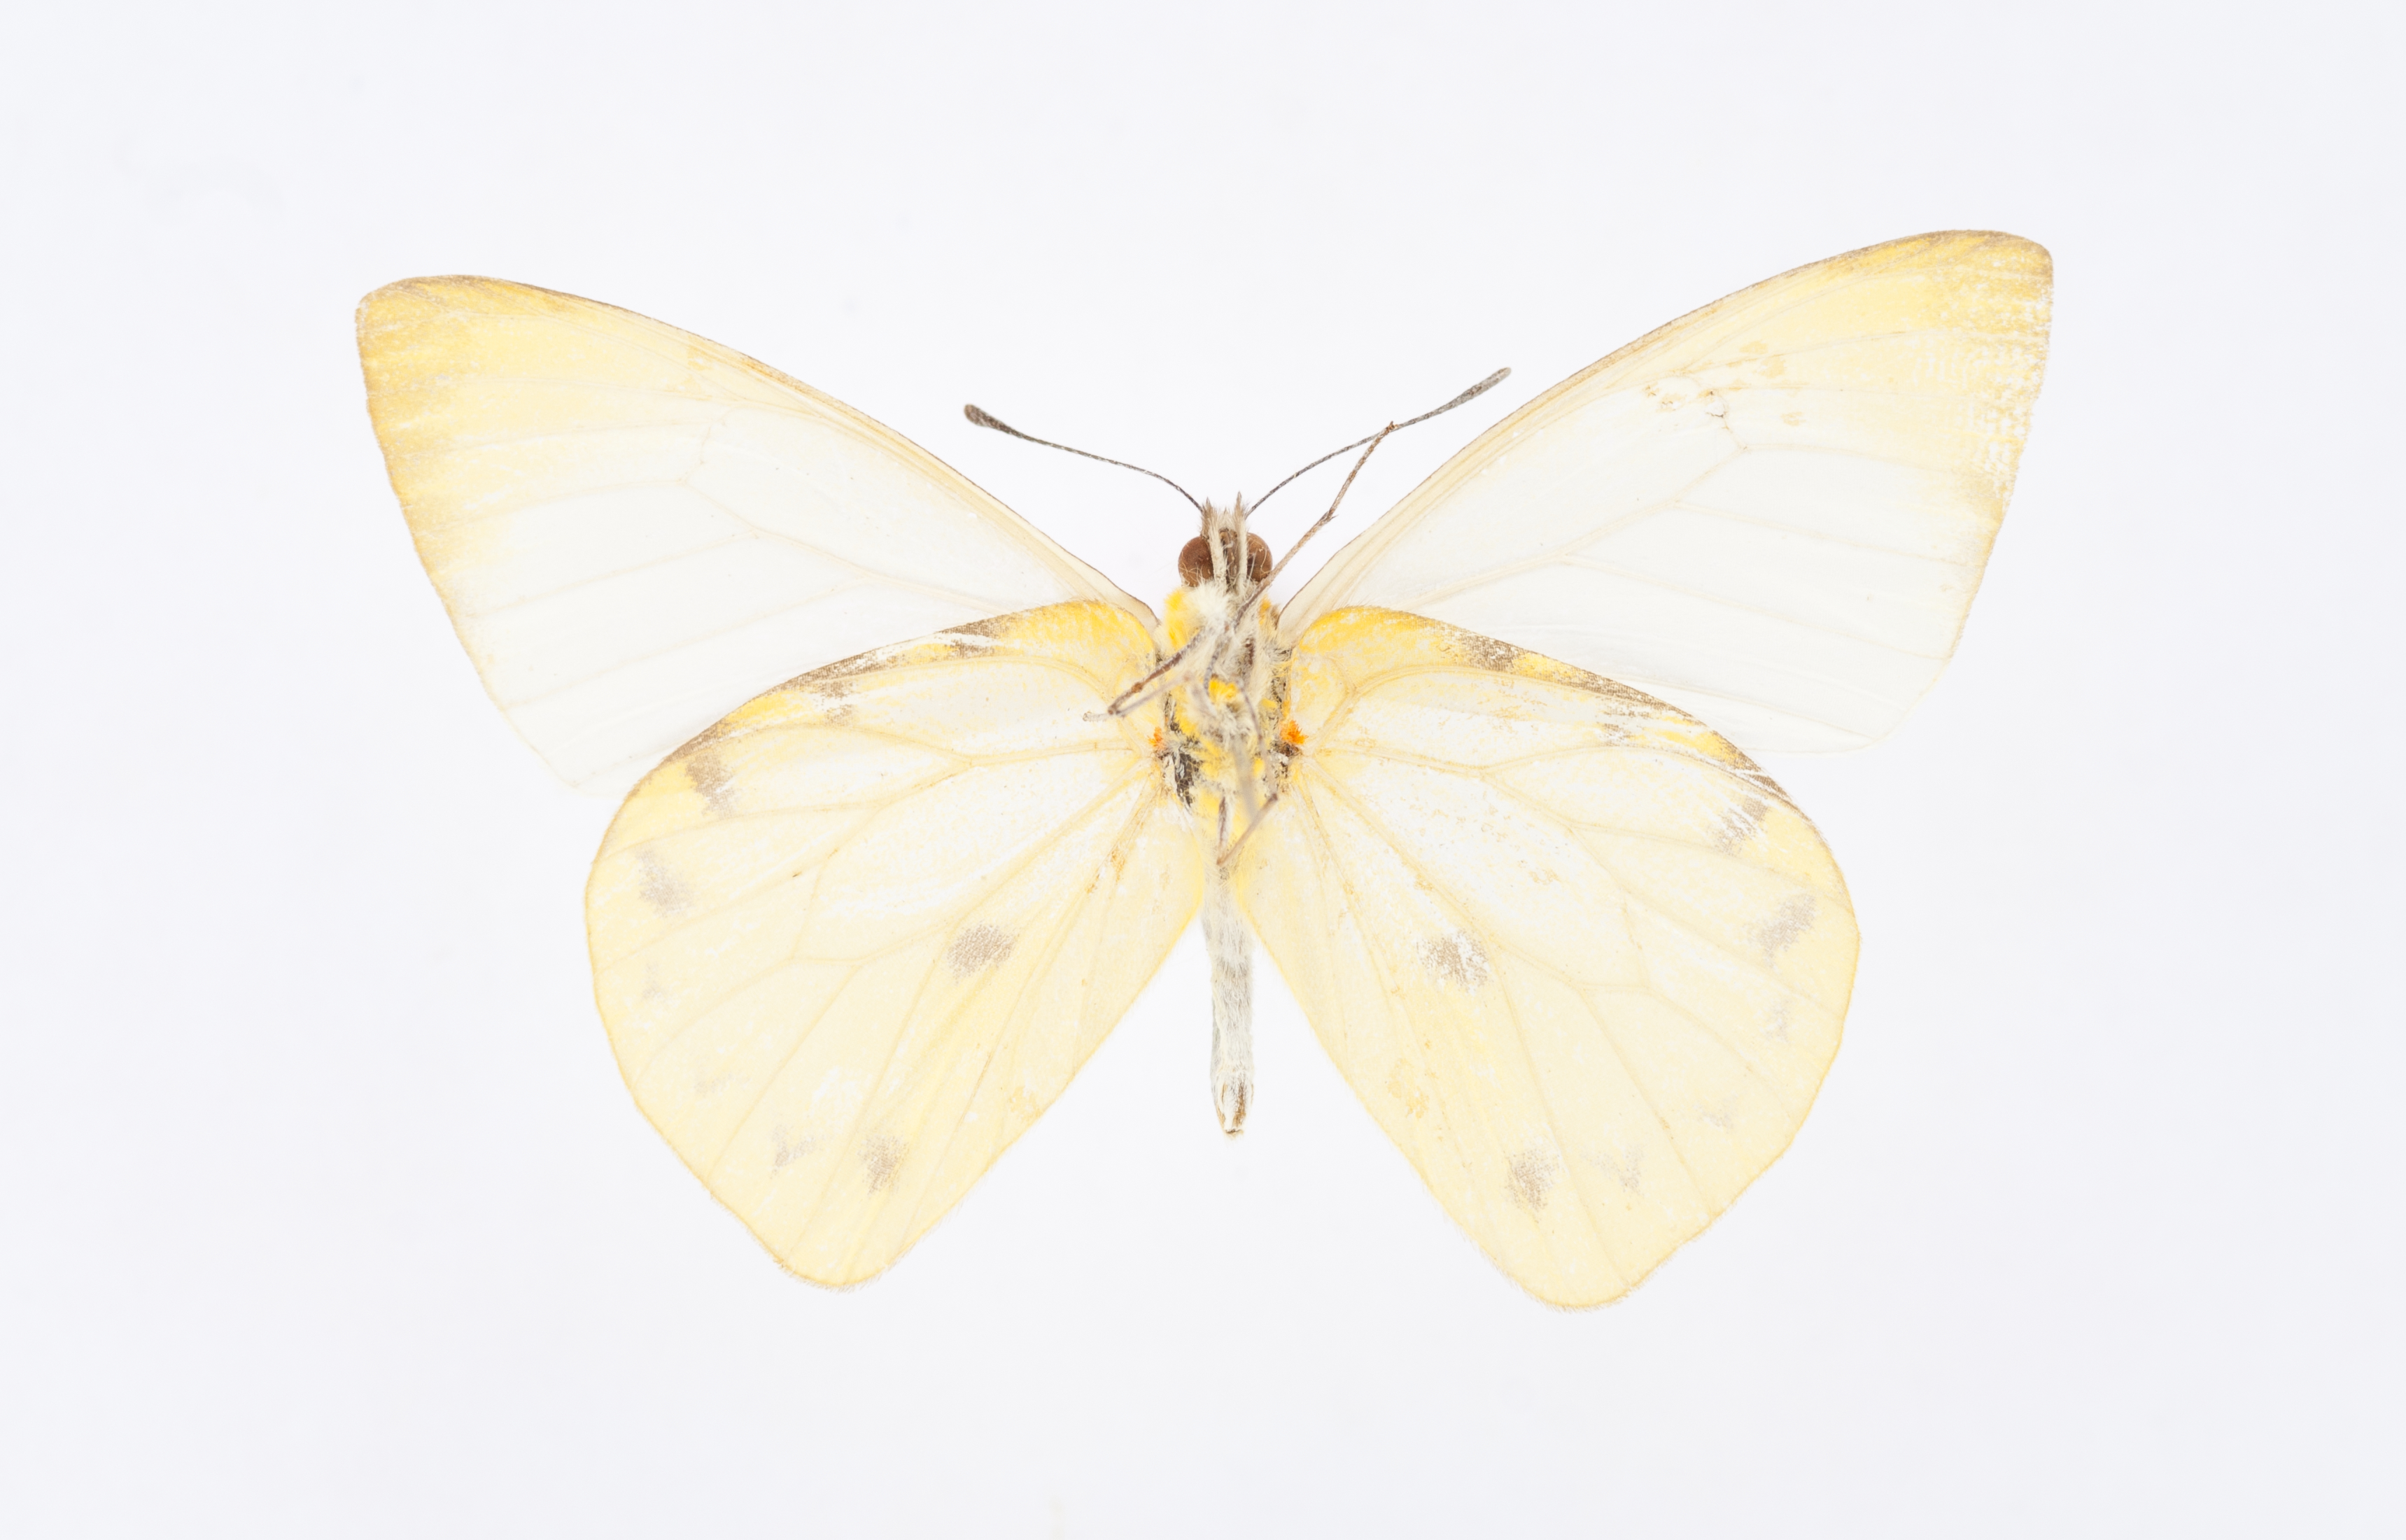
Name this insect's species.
Hesperocharis jaliscana
